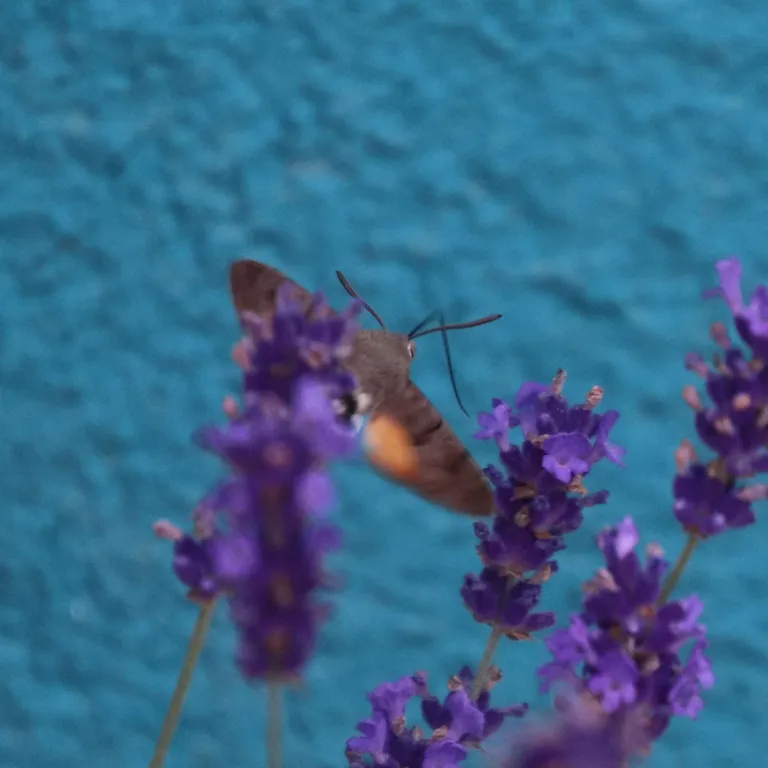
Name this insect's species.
Macroglossum stellatarum
